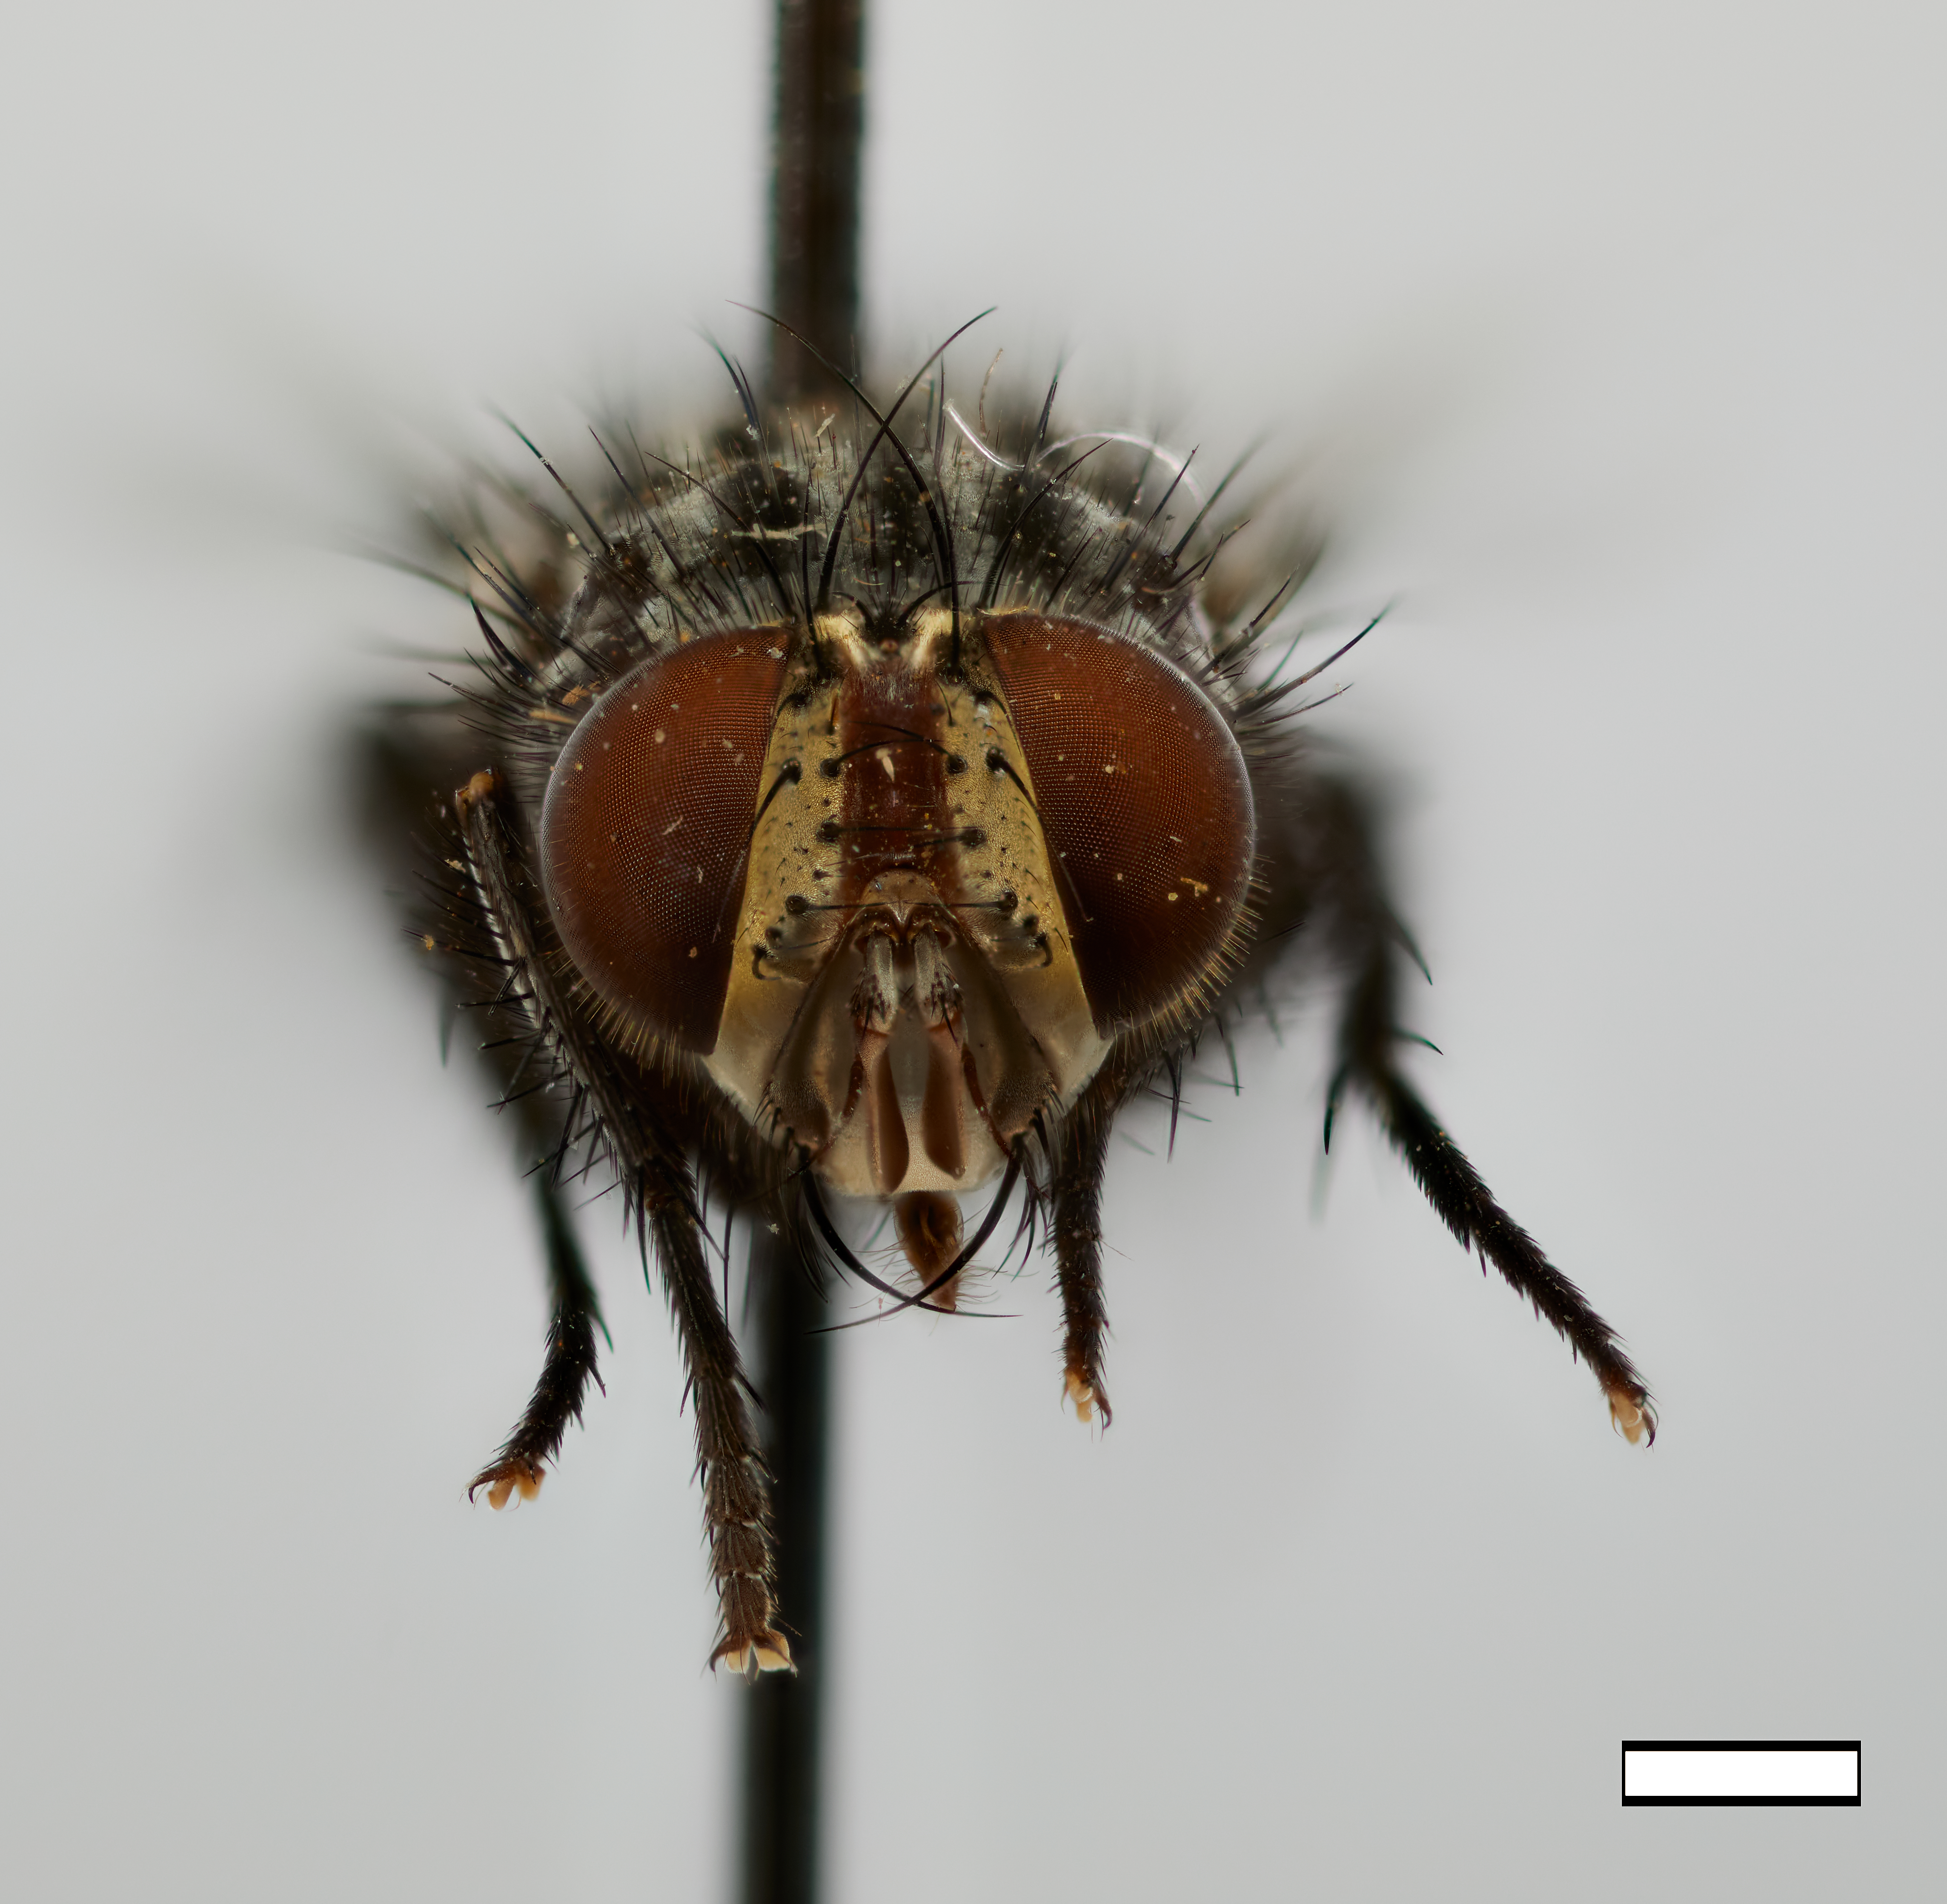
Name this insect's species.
Linnaemyia fulvicauda
